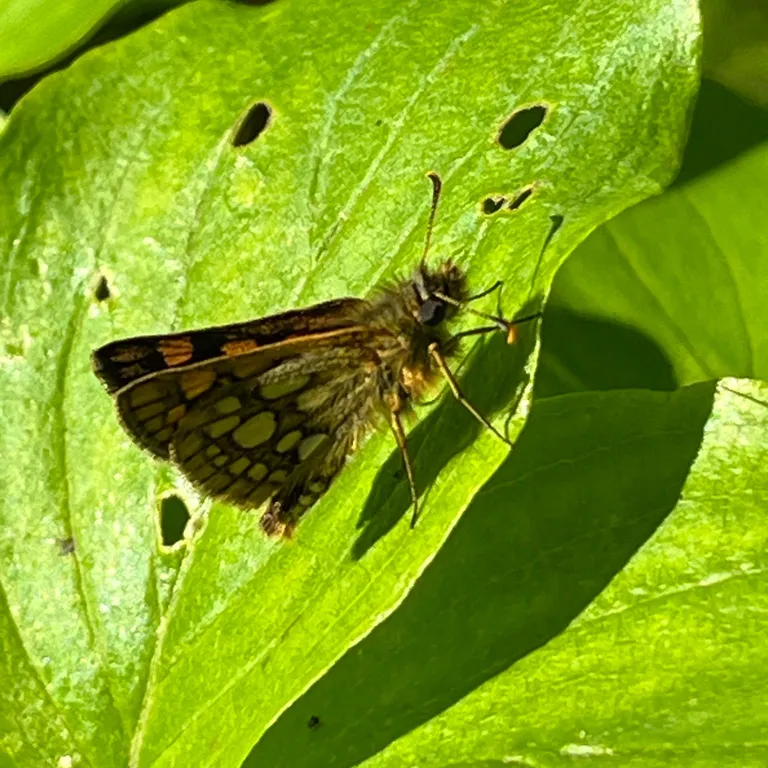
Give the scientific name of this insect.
Carterocephalus palaemon
